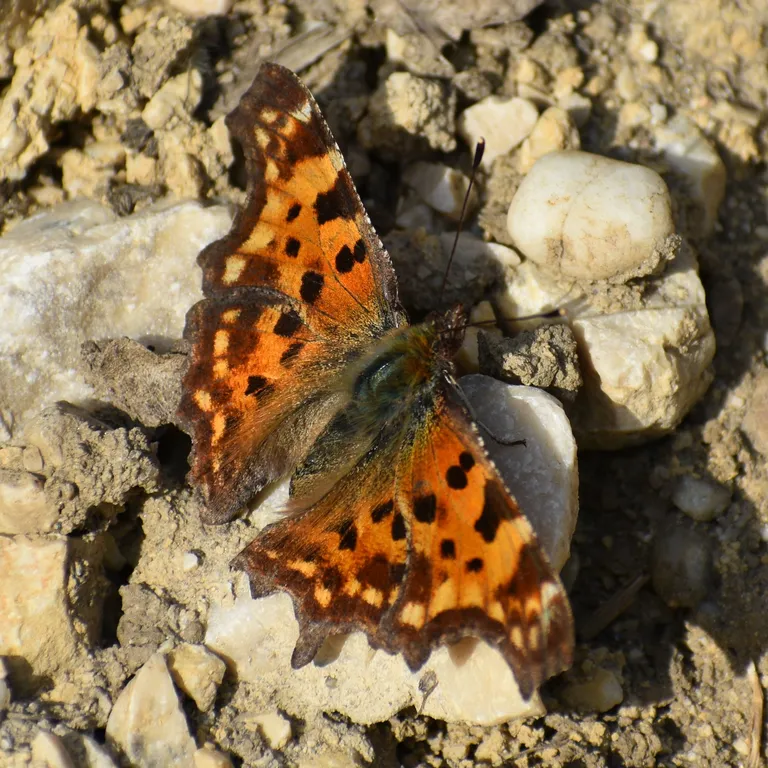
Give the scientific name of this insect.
Polygonia c-album
